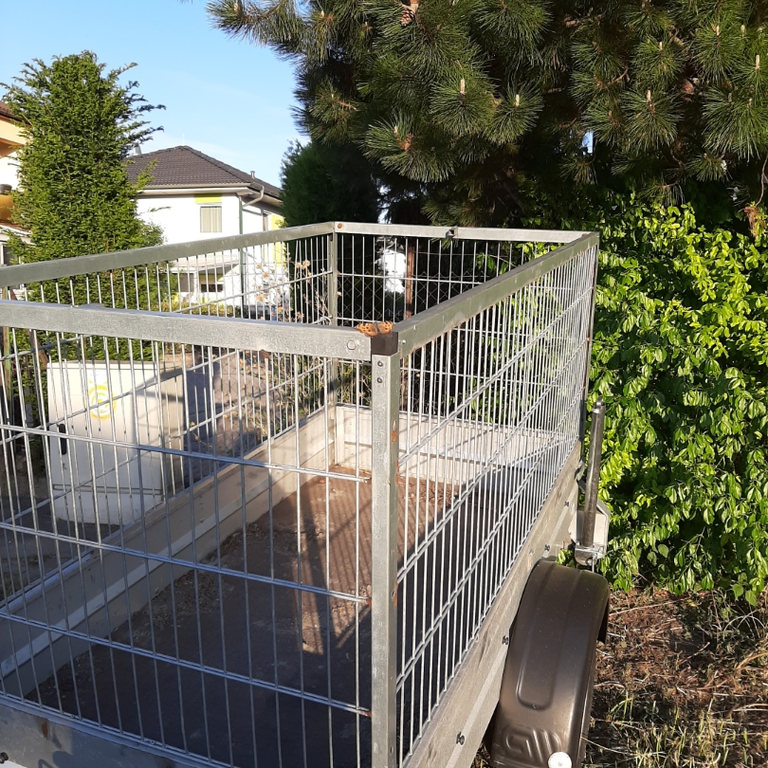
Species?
Nymphalis polychloros
